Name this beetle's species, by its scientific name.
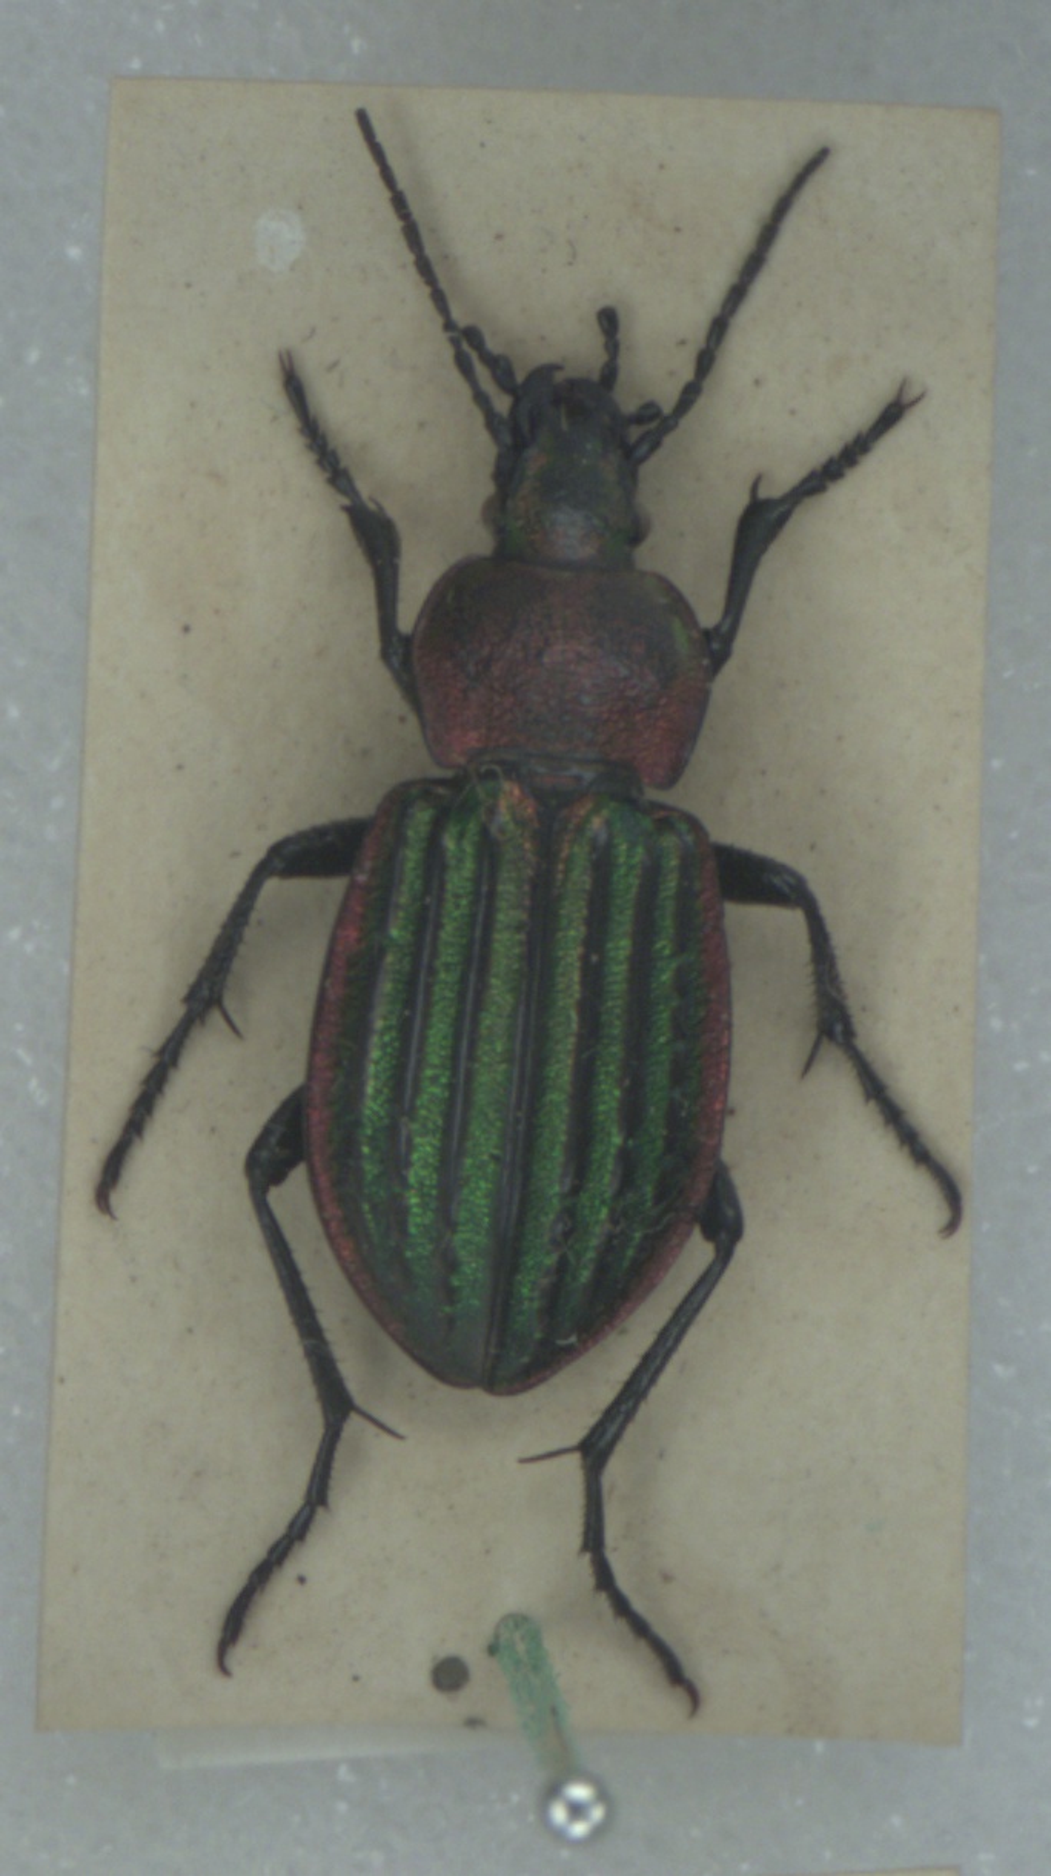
Carabus nitens
